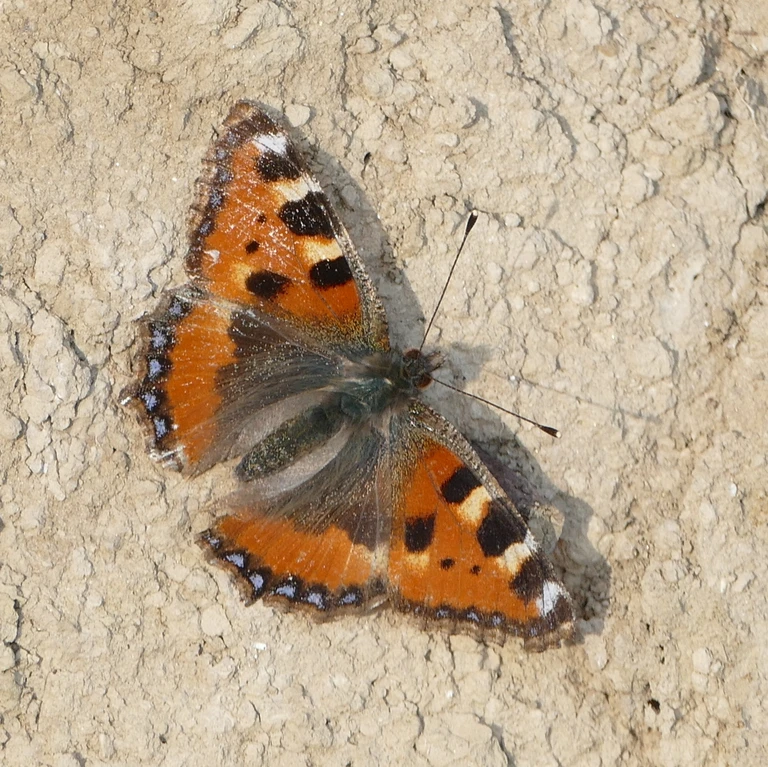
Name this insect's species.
Aglais urticae
